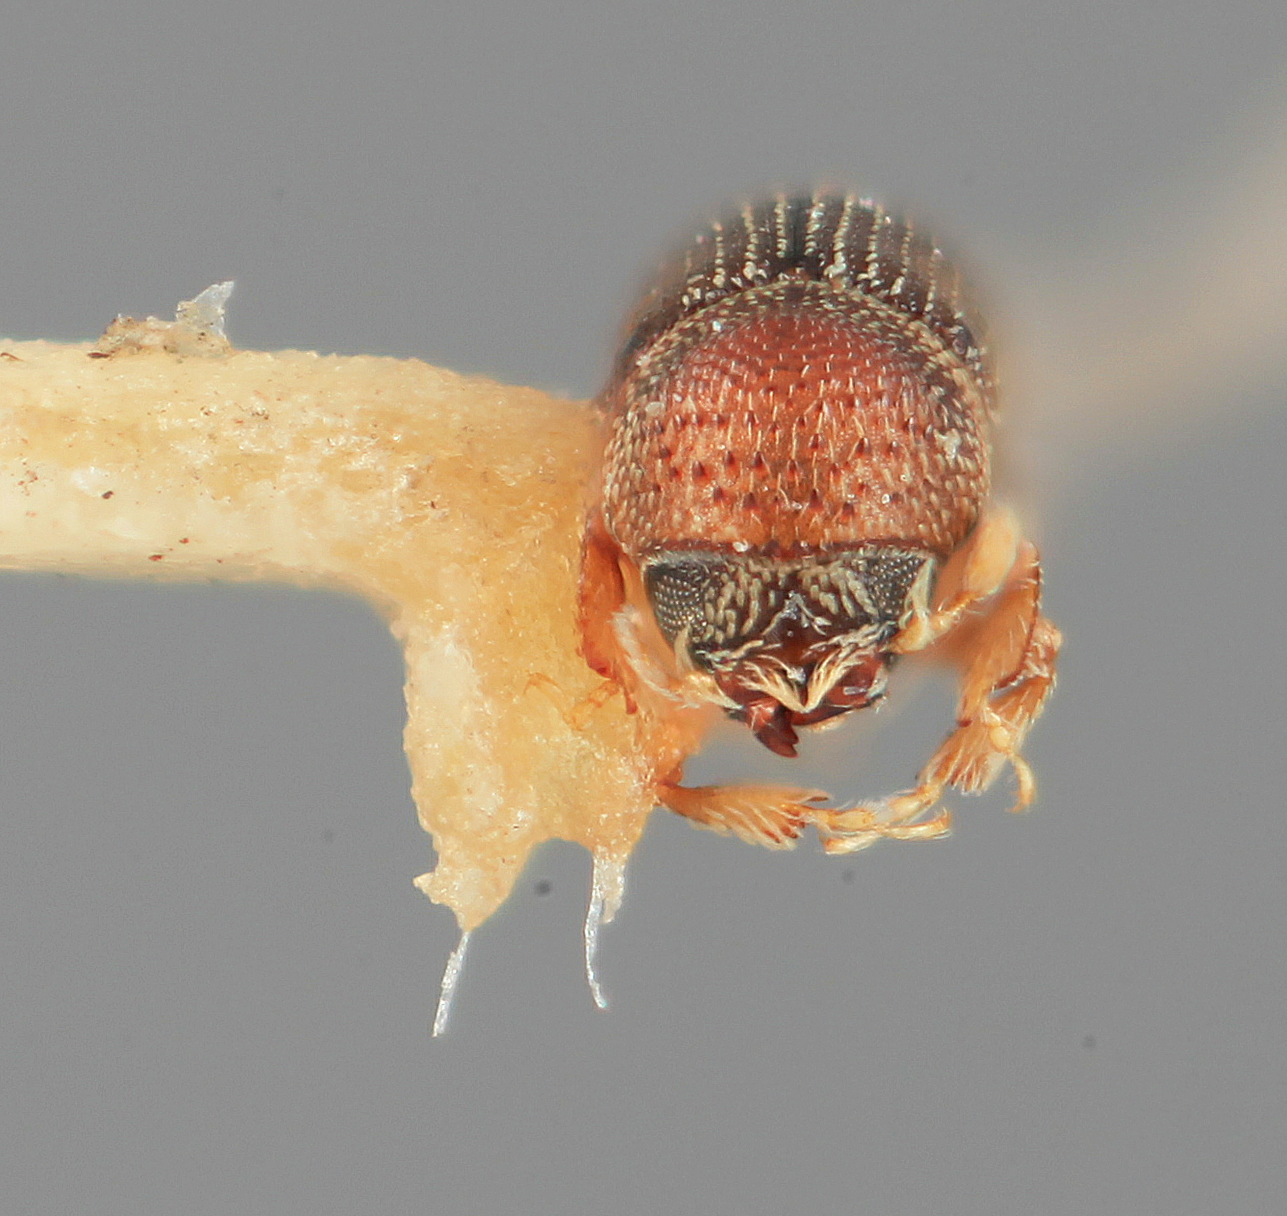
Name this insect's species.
Micracis similis (also Micracisella similis)
